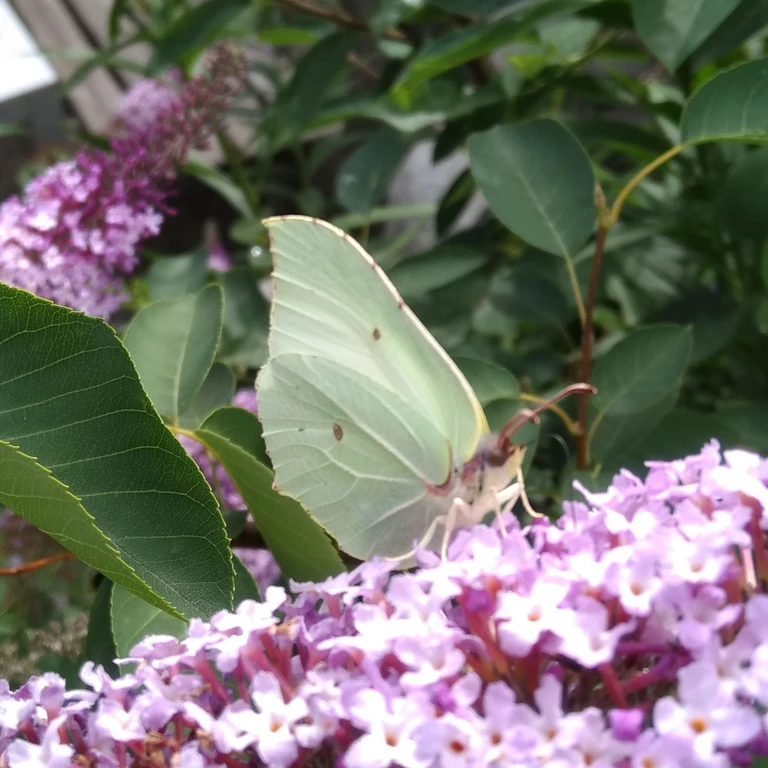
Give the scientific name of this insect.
Gonepteryx rhamni
